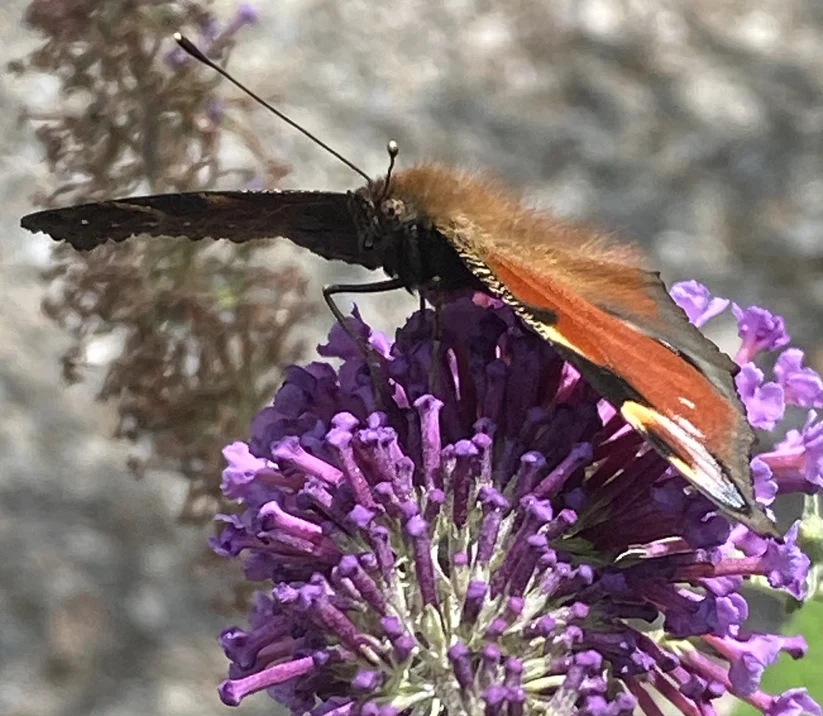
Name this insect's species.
Aglais io
